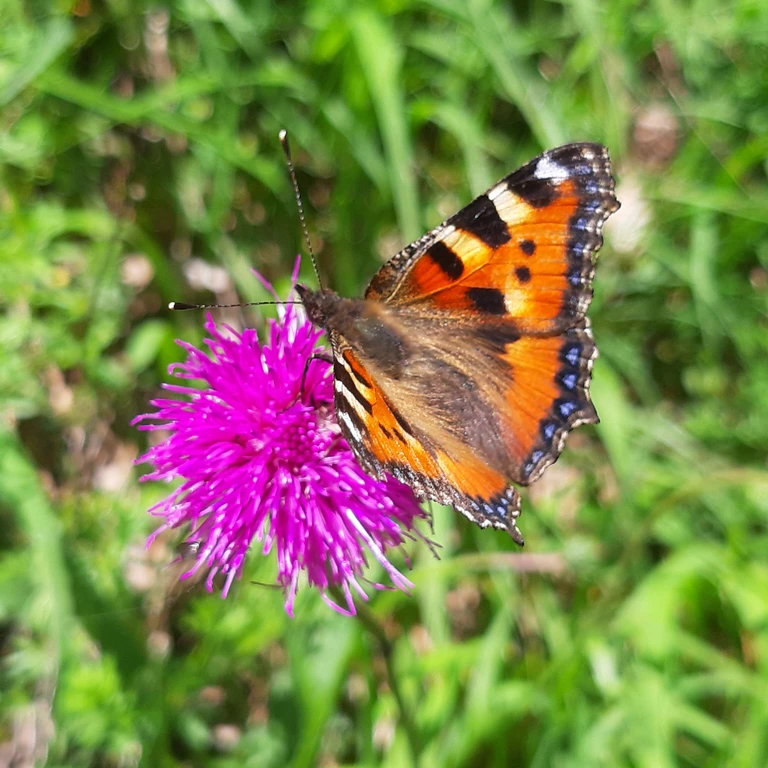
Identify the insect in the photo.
Aglais urticae
